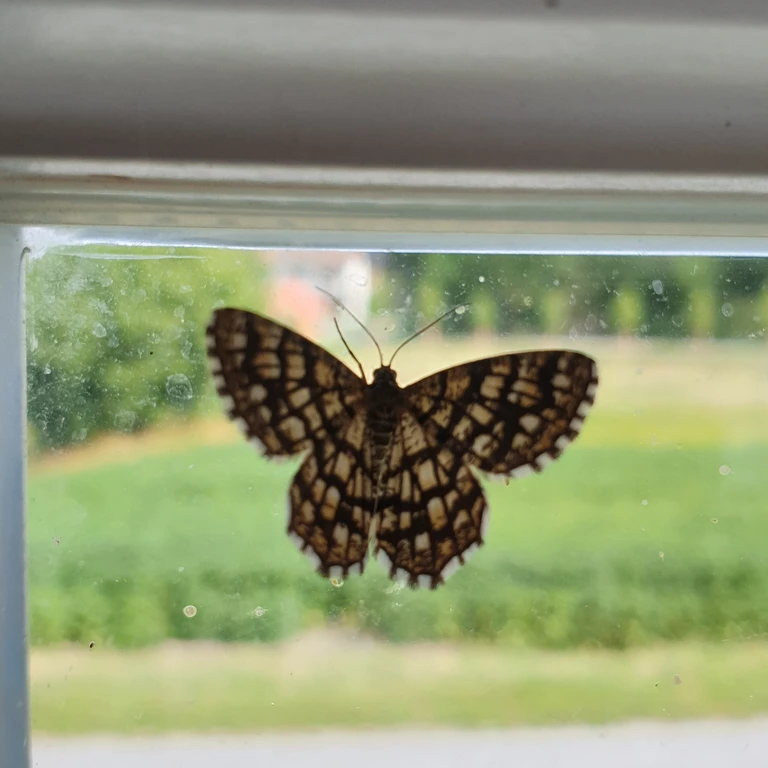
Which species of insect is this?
Chiasmia clathrata
